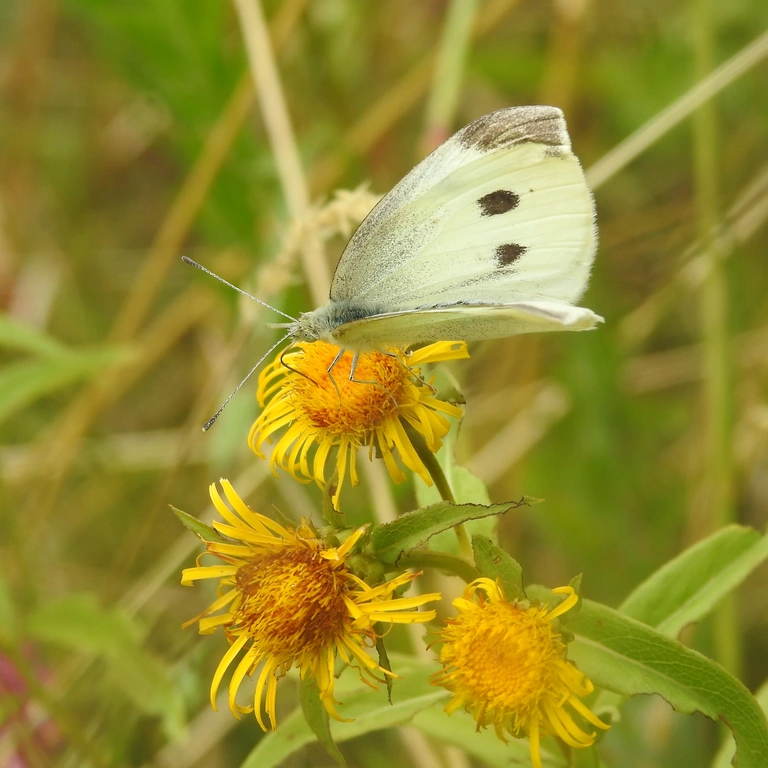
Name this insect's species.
Pieris rapae
